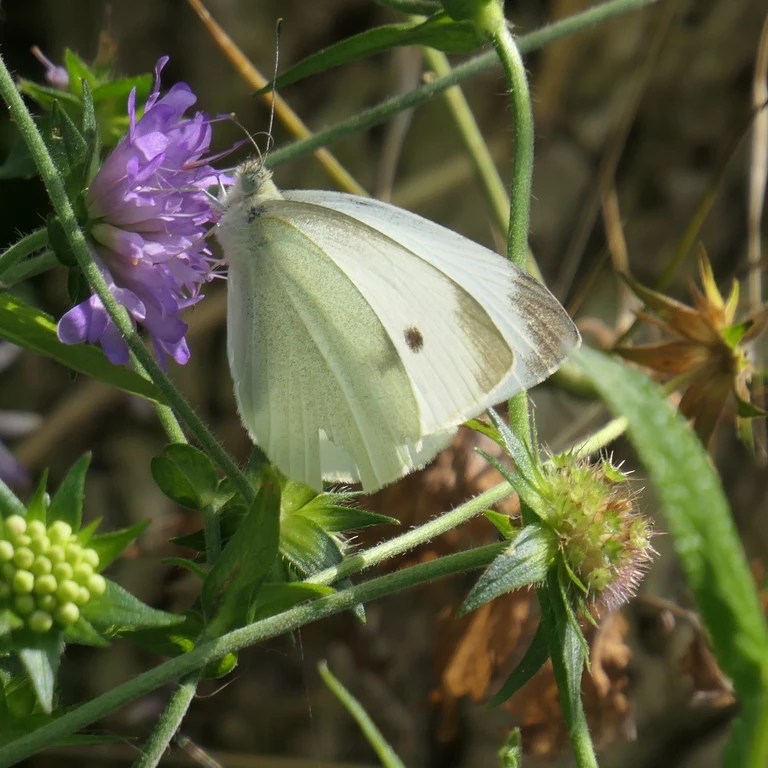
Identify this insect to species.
Pieris rapae
